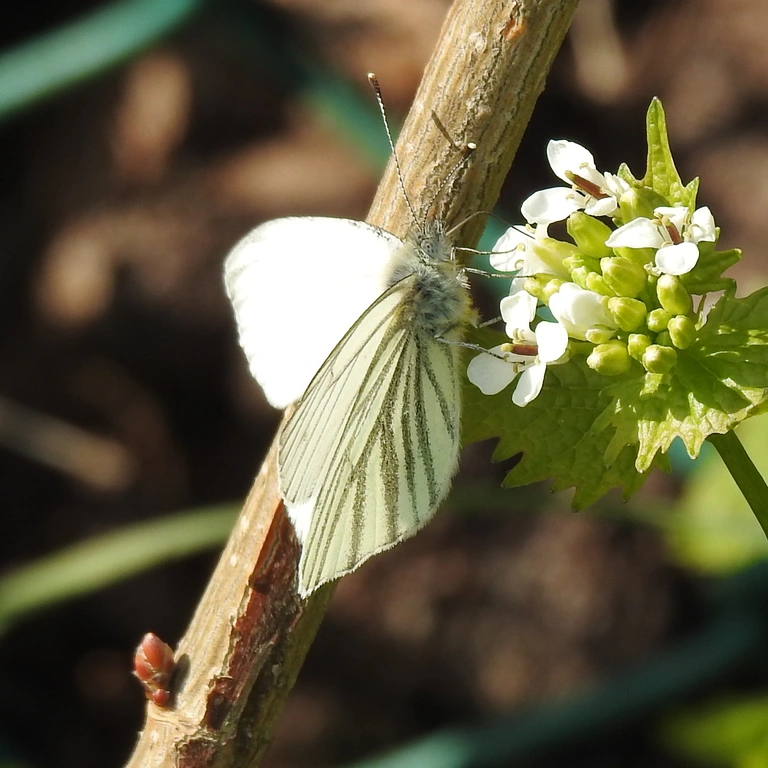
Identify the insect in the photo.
Pieris napi
